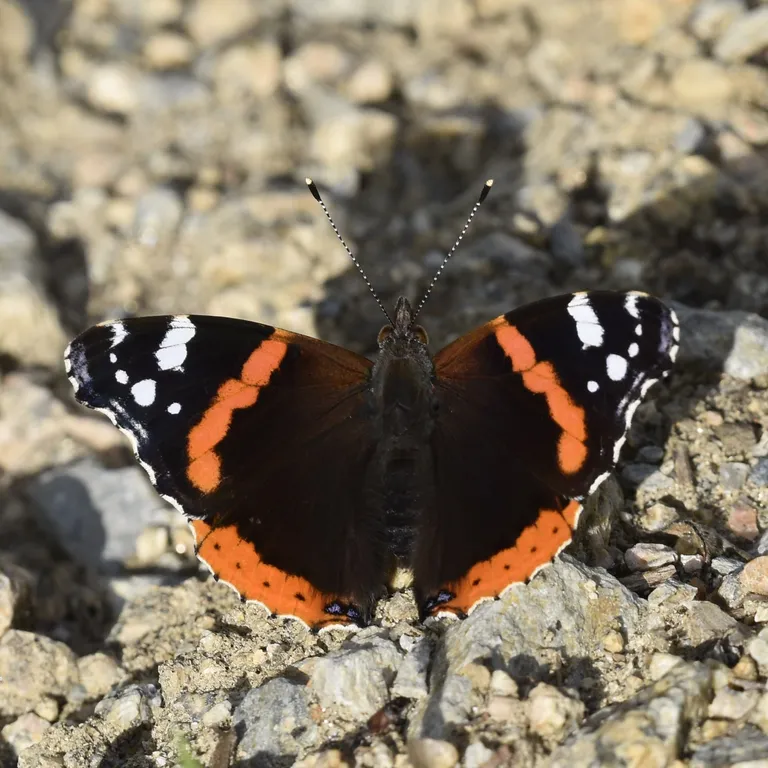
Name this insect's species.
Vanessa atalanta
